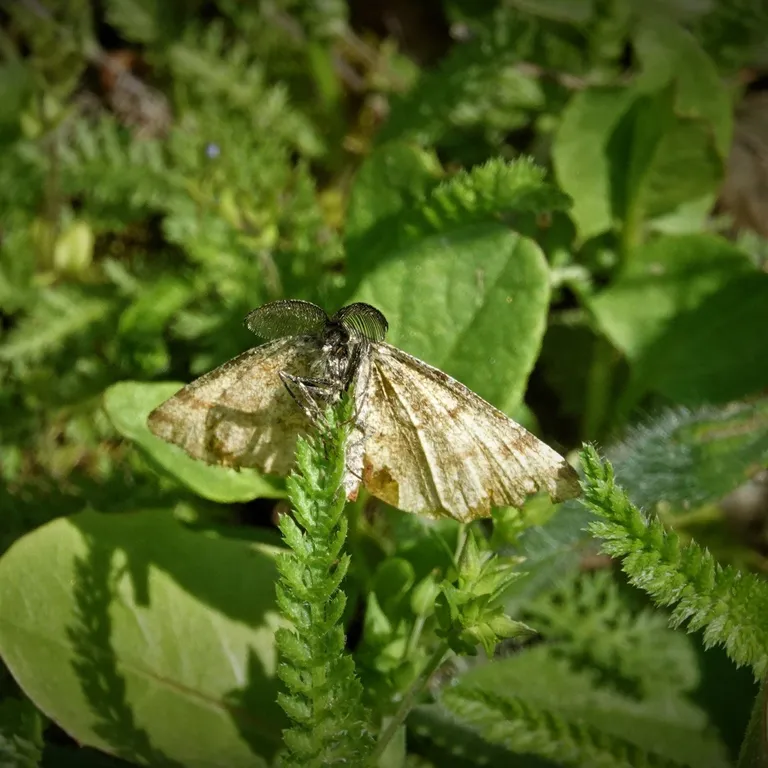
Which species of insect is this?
Ematurga atomaria
